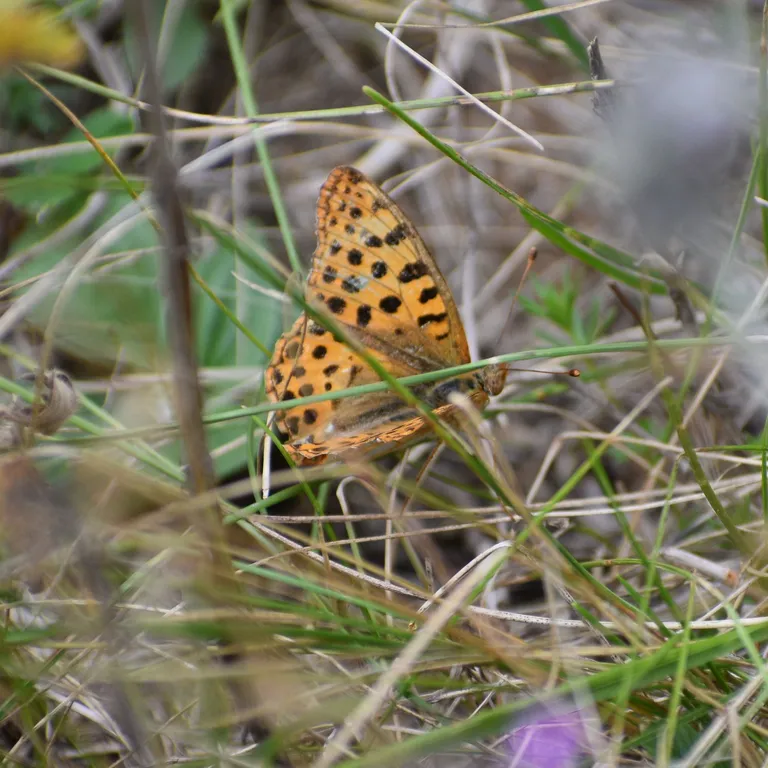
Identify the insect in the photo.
Issoria lathonia
